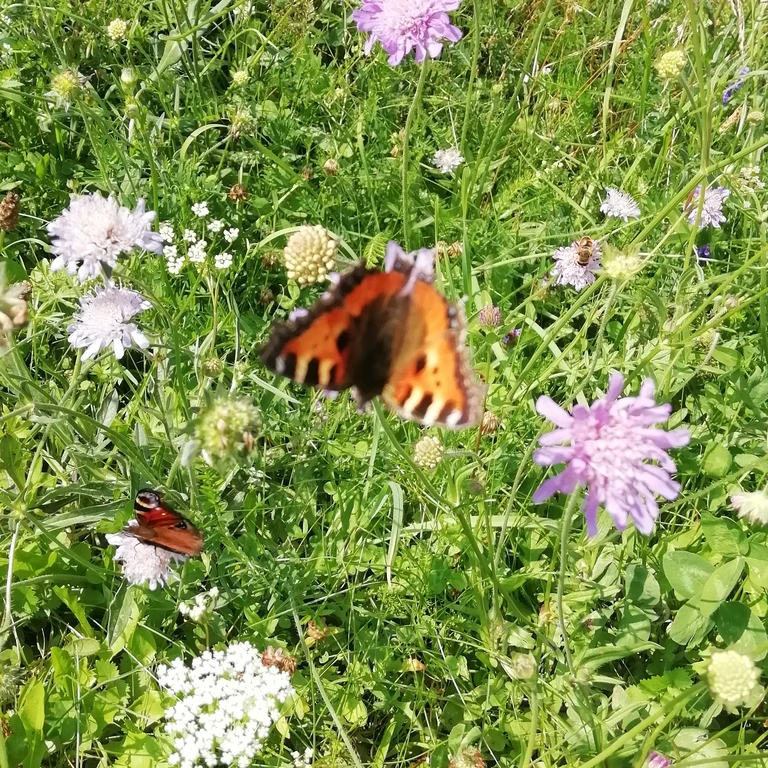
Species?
Aglais urticae
